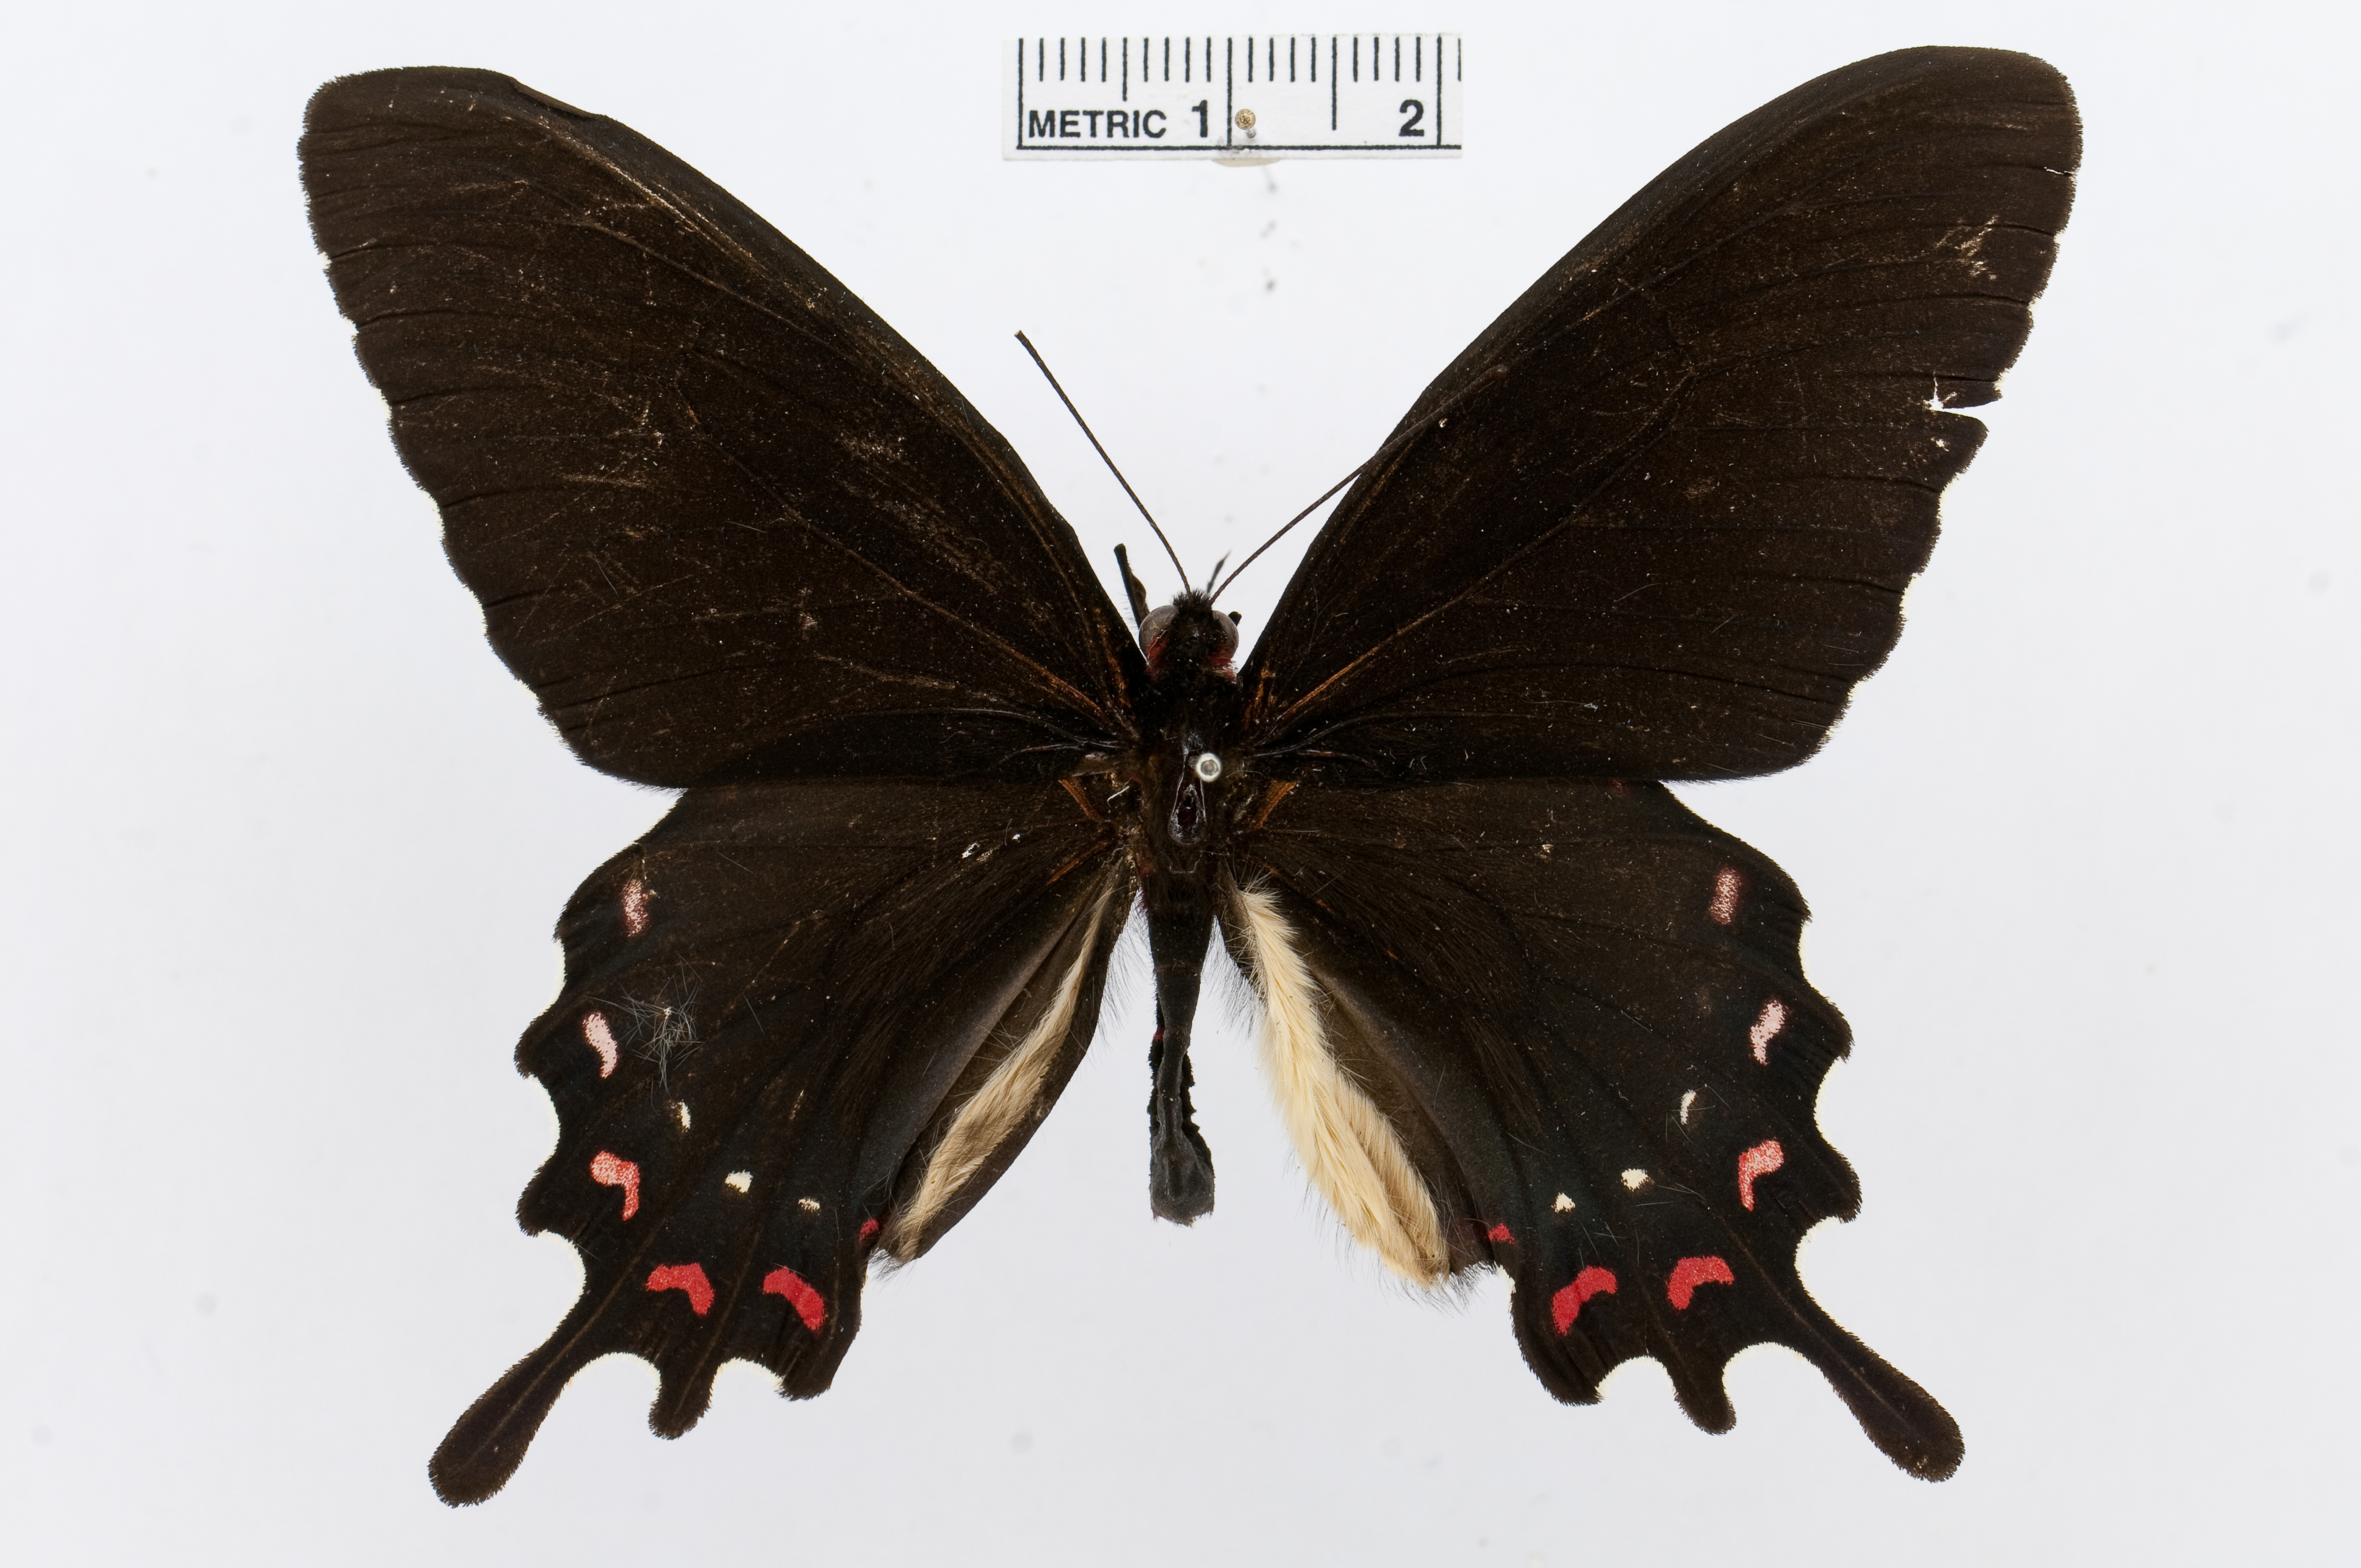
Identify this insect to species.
Parides alopius
